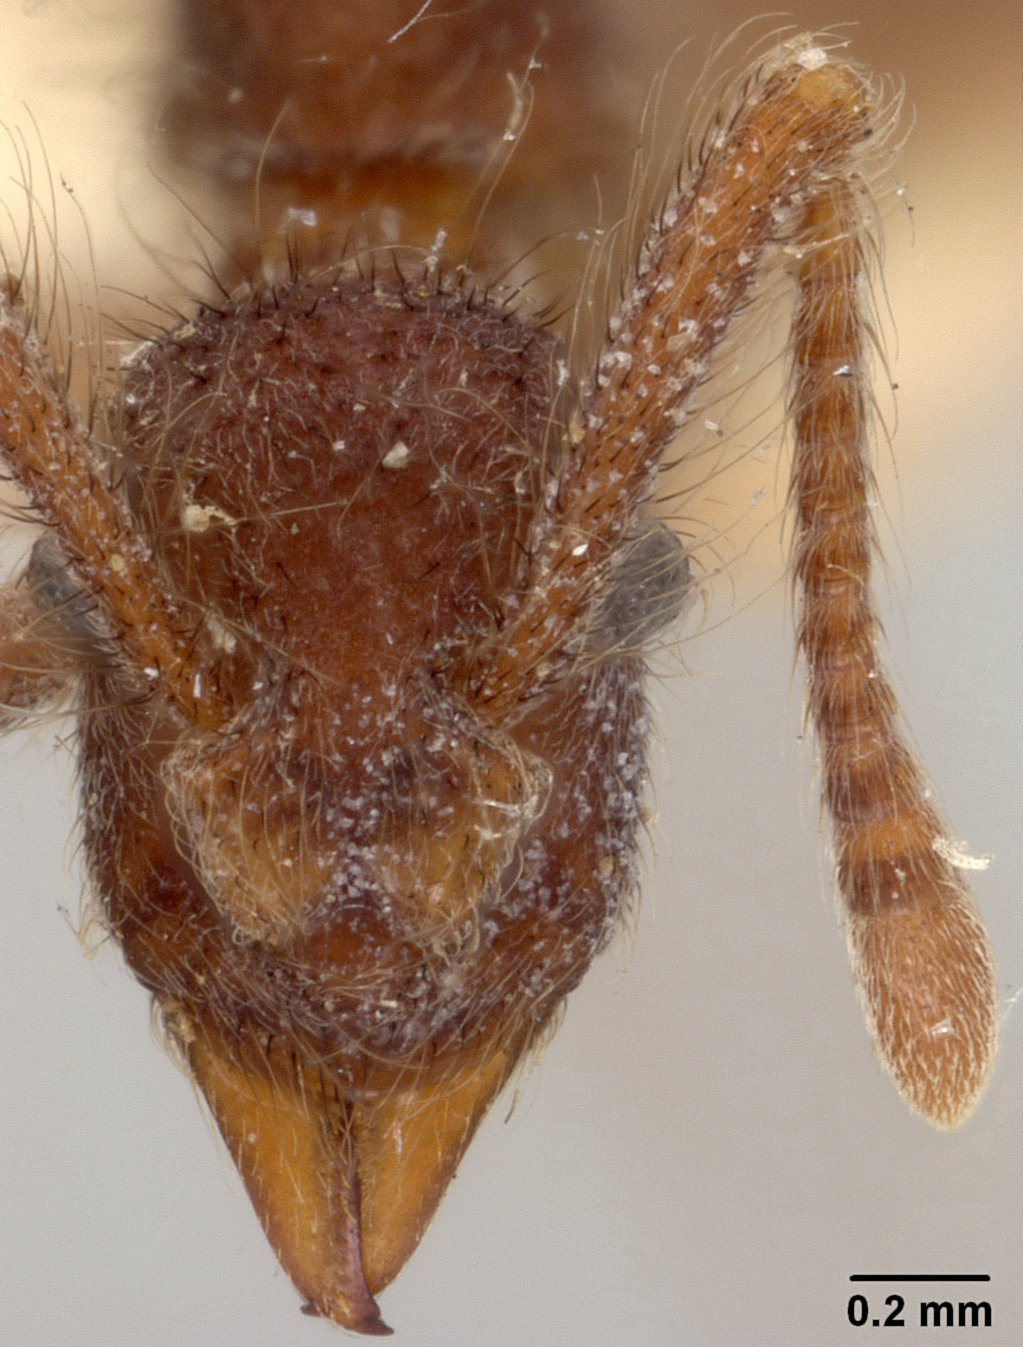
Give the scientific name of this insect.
Apterostigma dentigerum
